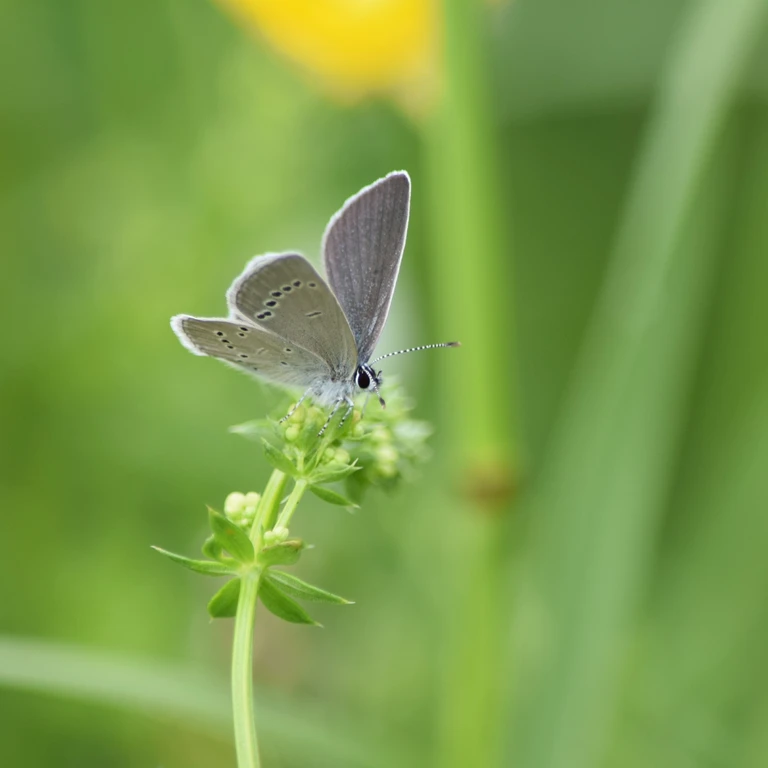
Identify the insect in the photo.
Cupido minimus
